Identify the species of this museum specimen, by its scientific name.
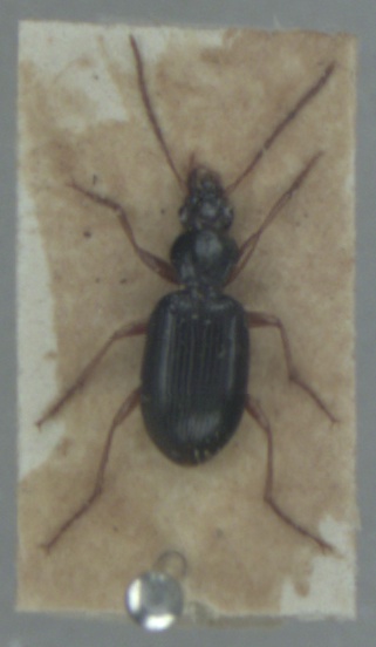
Paranchus albipes
